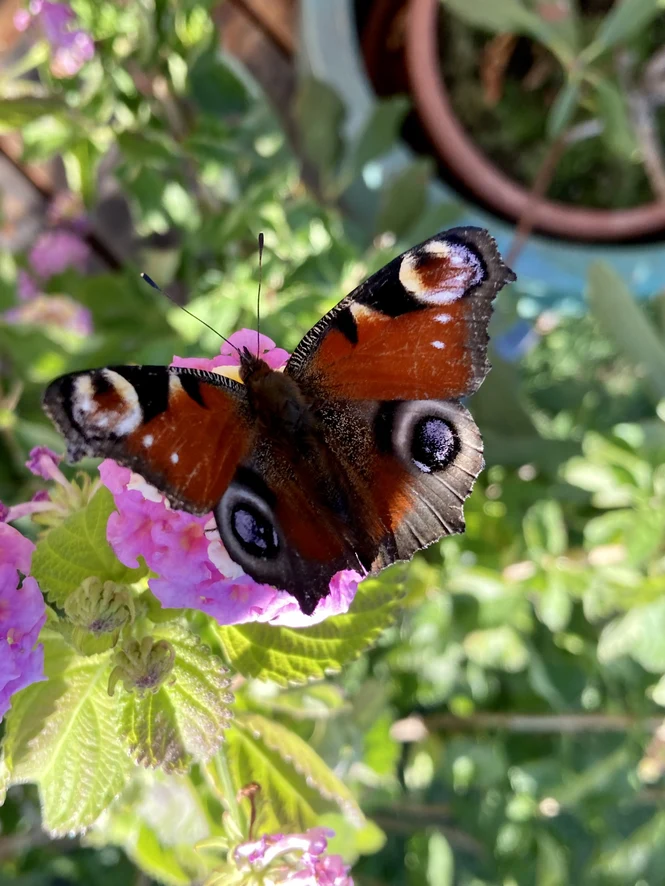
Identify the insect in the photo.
Aglais io
